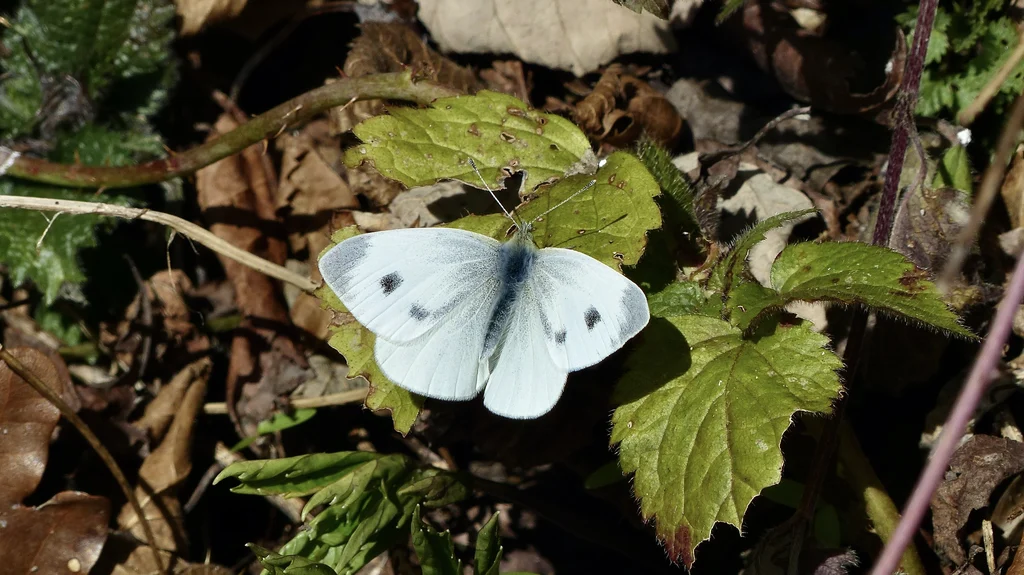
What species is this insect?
Pieris mannii
